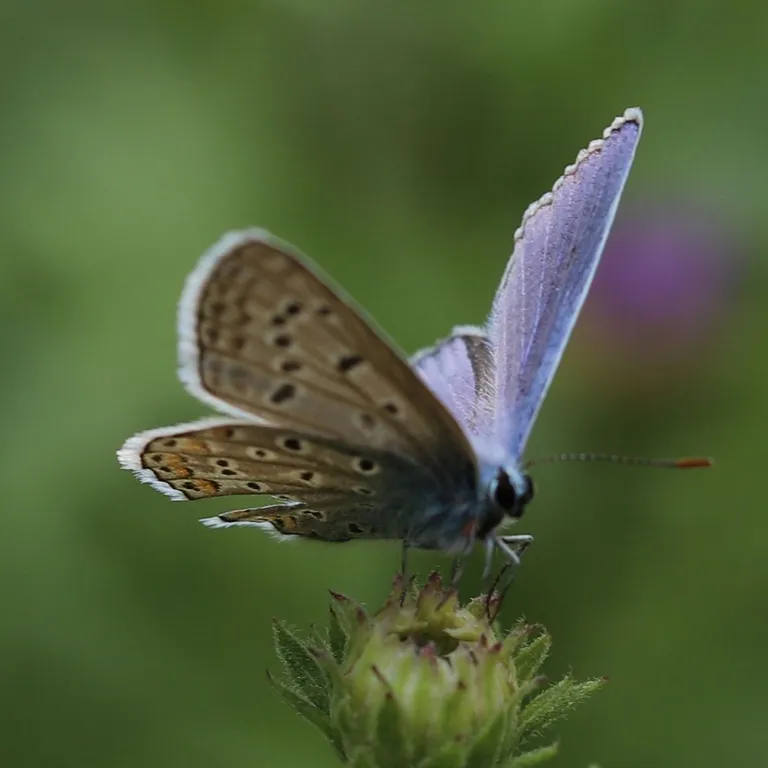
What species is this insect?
Polyommatus icarus
